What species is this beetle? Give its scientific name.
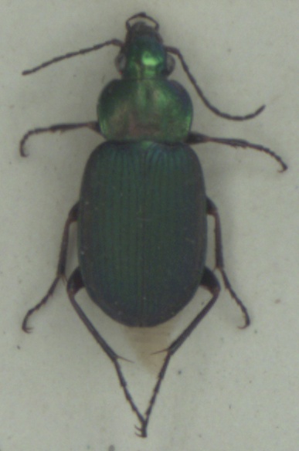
Chlaenius nigricornis
